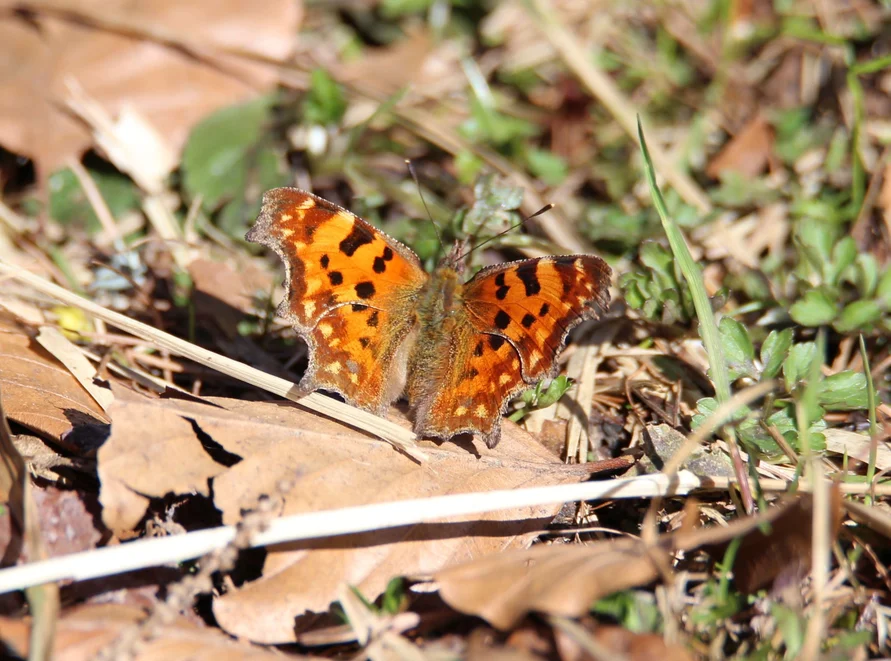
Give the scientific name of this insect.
Polygonia c-album
